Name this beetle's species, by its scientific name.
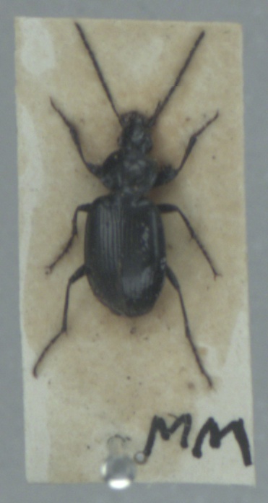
Agonum emarginatum
